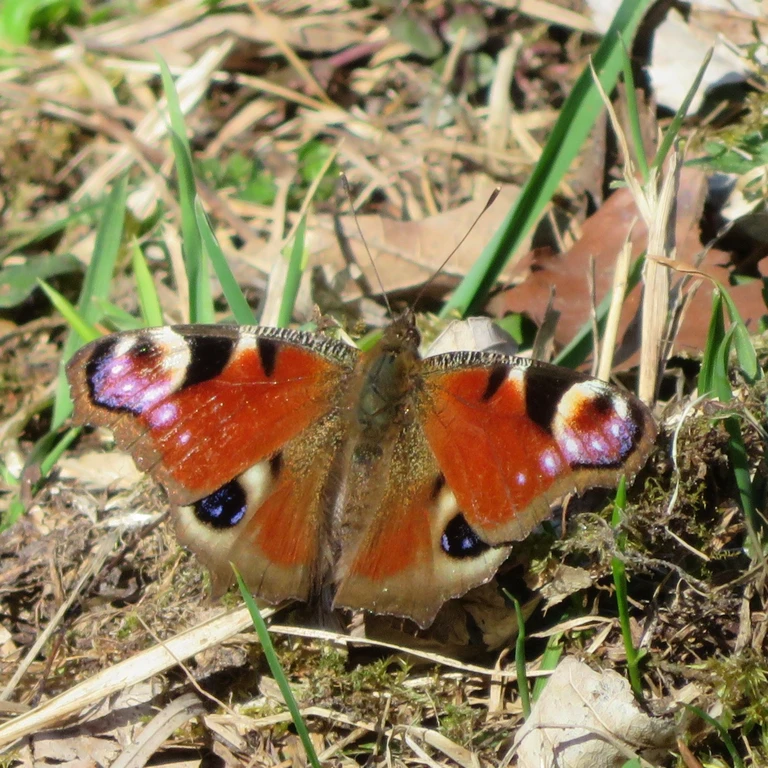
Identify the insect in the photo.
Aglais io
